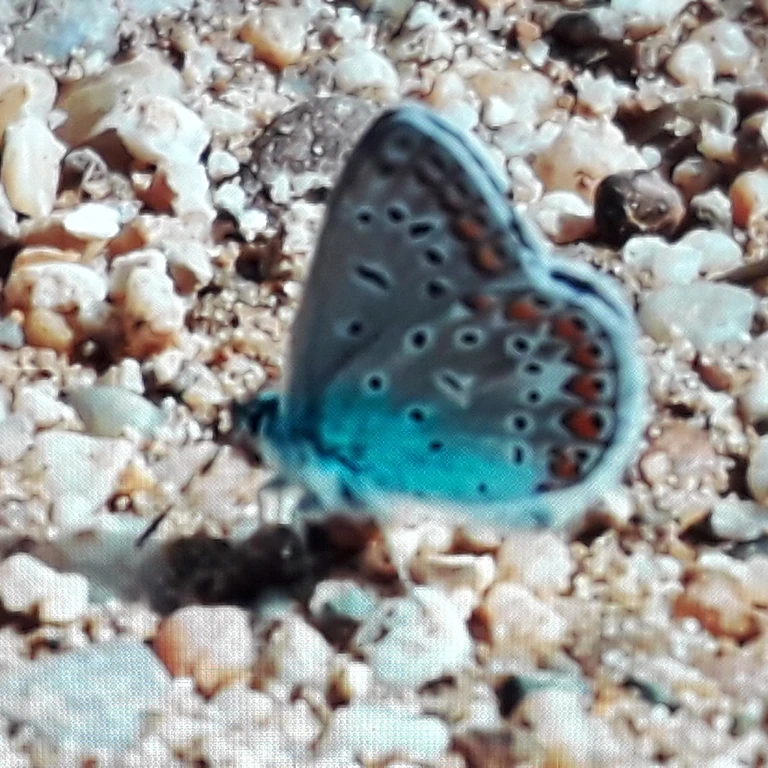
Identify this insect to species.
Polyommatus icarus
